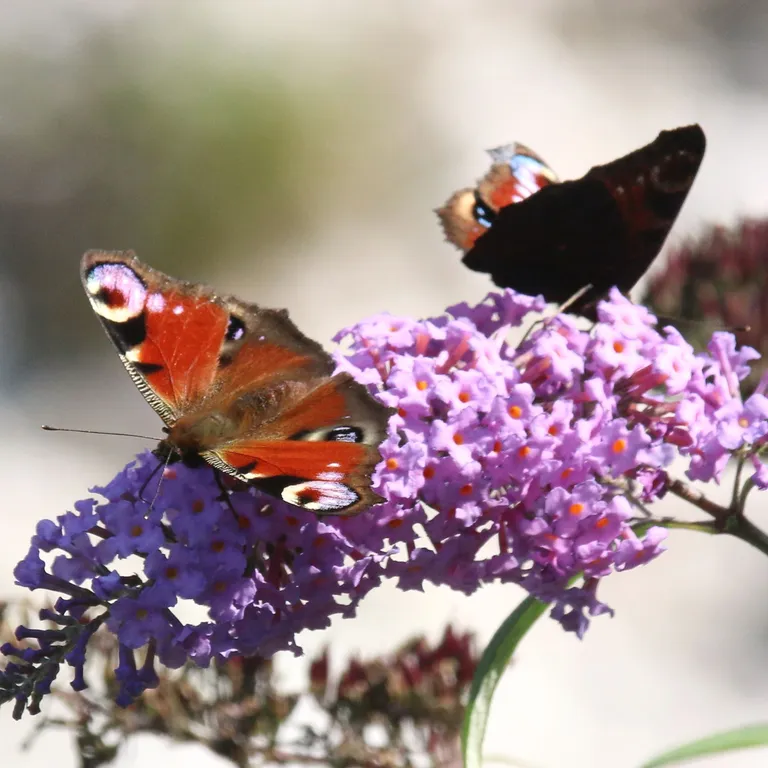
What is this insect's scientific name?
Aglais io
